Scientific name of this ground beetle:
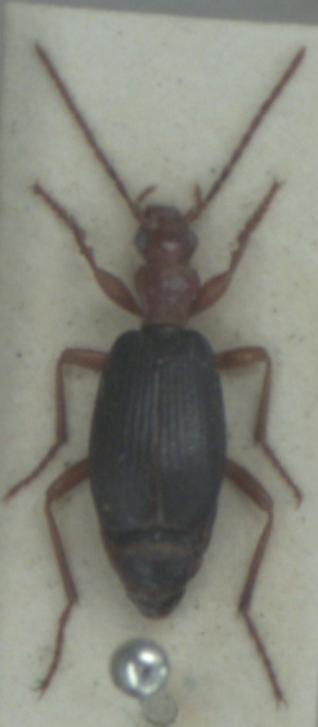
Brachinus crepitans
